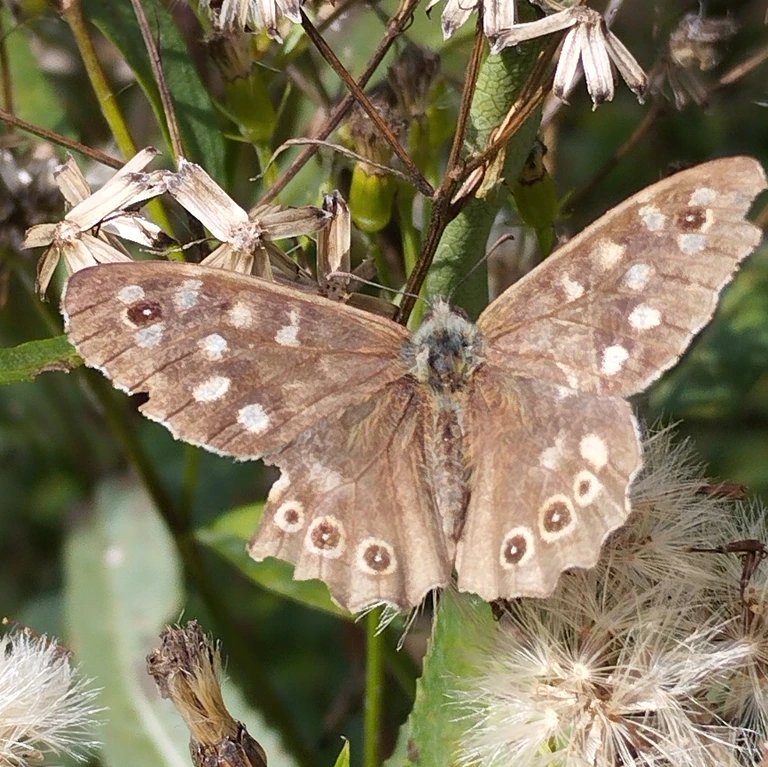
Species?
Pararge aegeria
